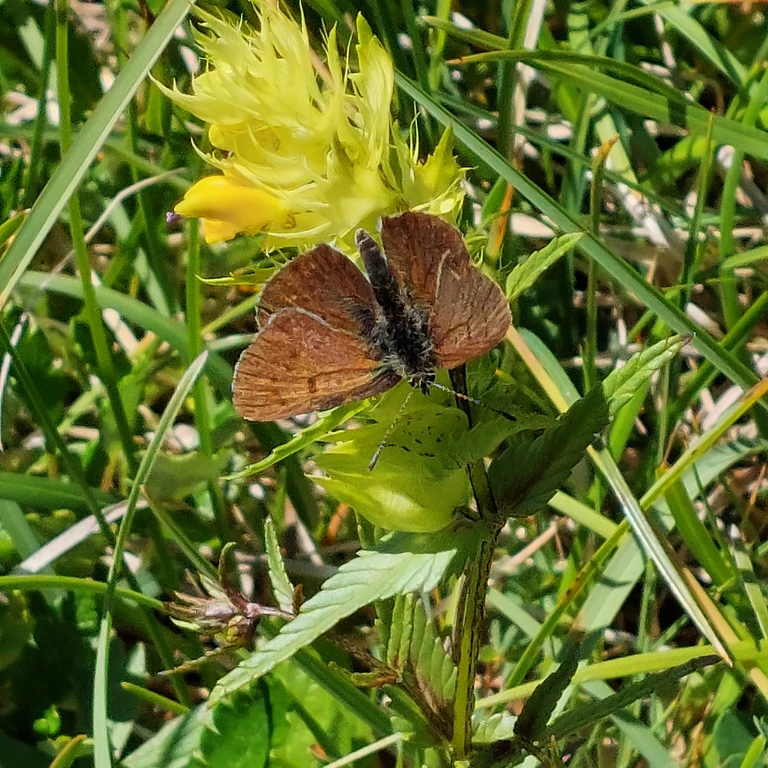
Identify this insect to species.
Lycaena tityrus (also Loweia tityrus)
